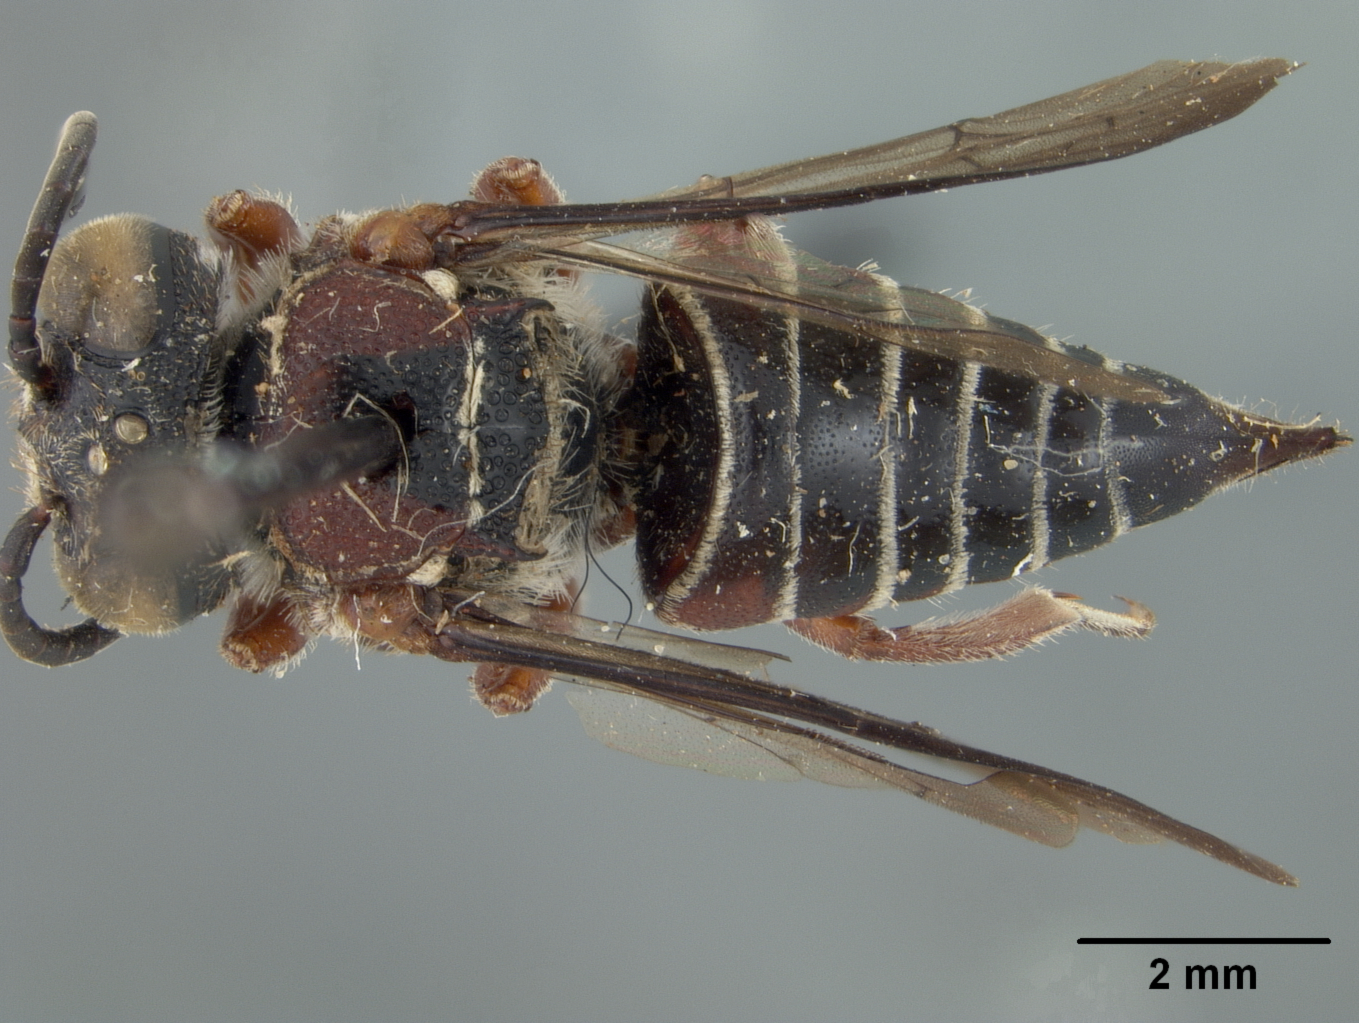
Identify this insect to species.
Coelioxys costaricensis
